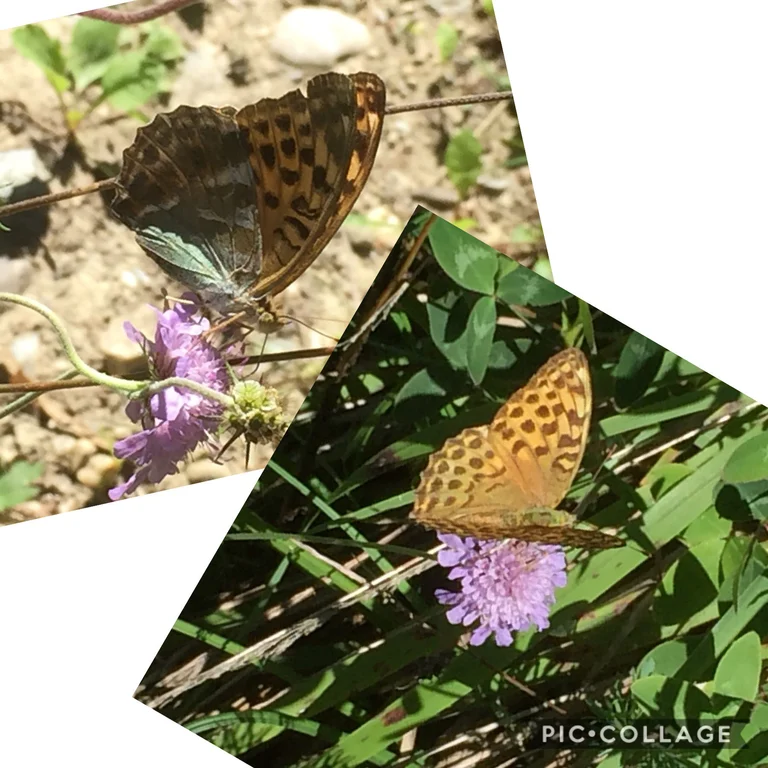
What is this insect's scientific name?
Argynnis paphia
